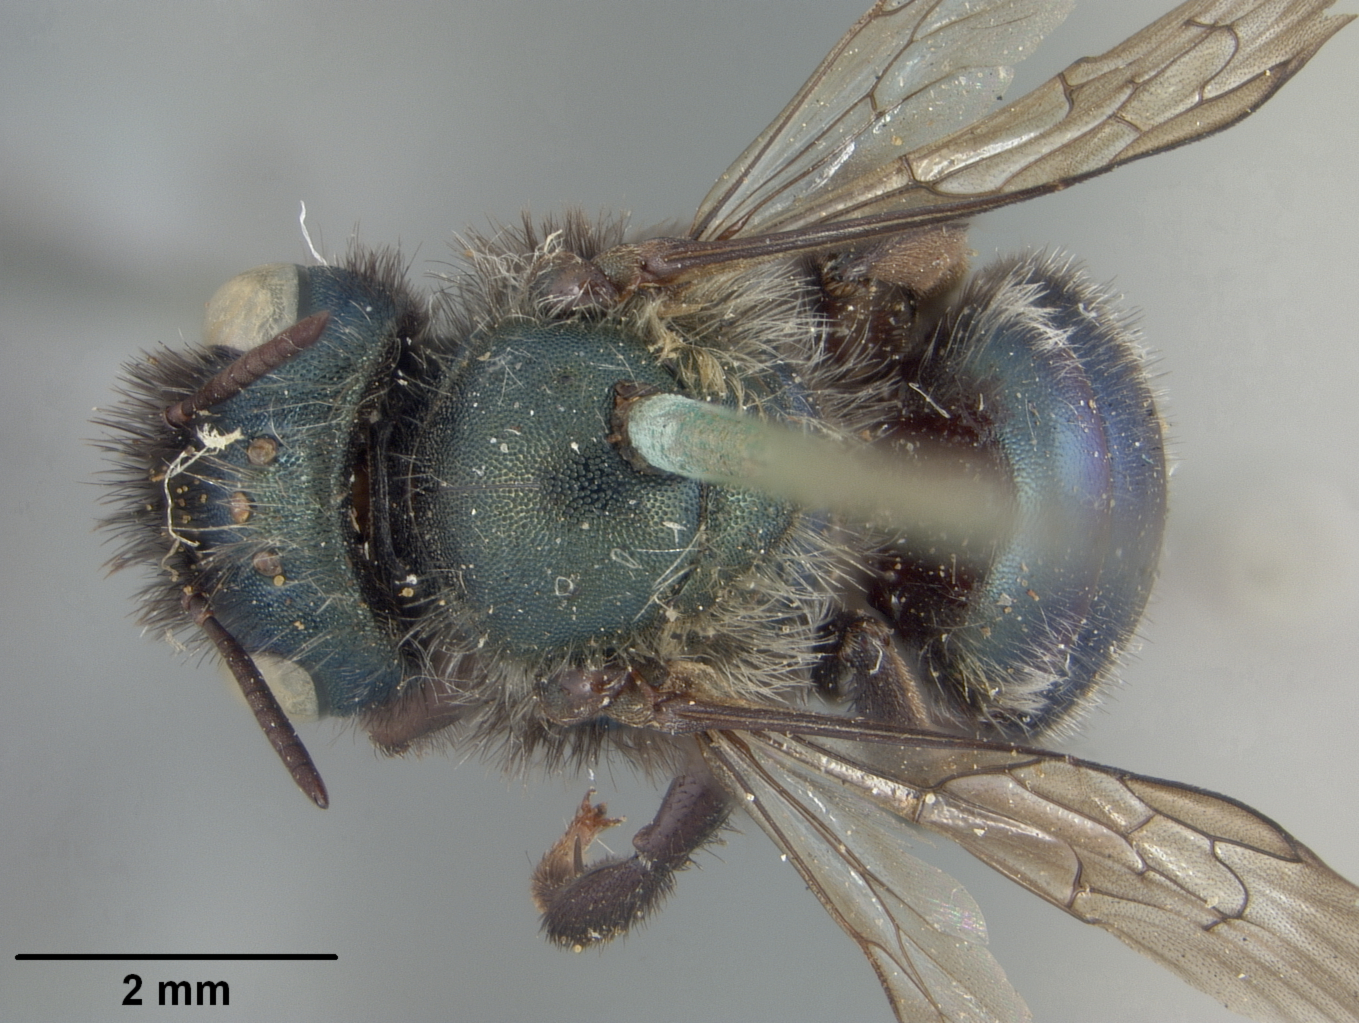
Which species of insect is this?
Osmia giliarum
